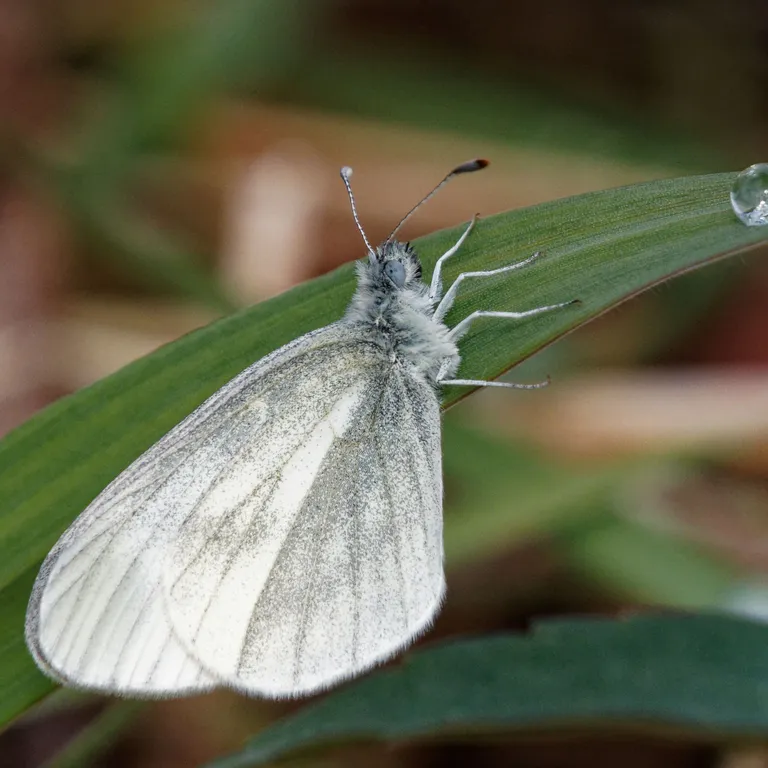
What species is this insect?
Leptidea sinapis/juvernica
